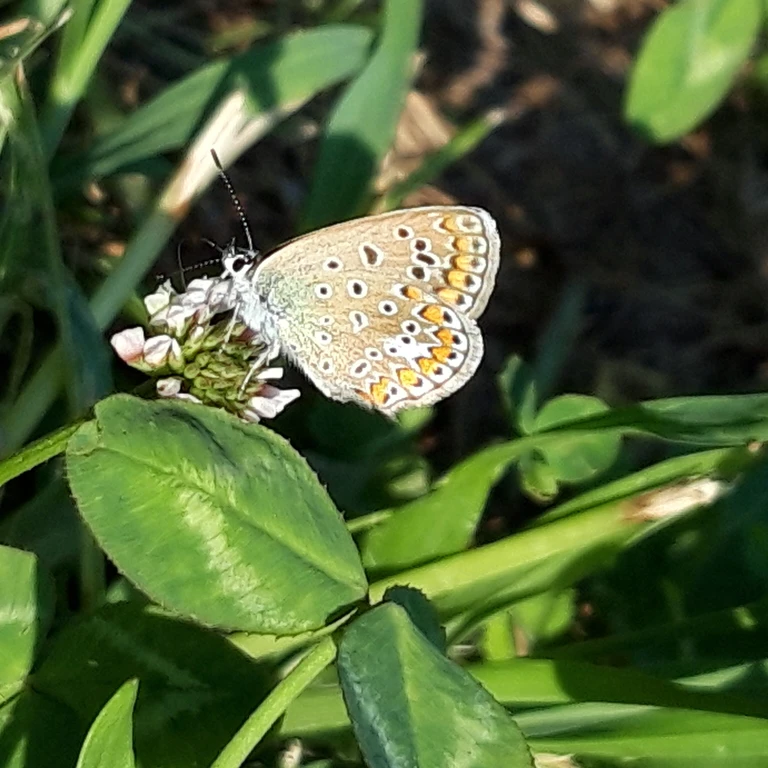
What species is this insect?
Polyommatus icarus
